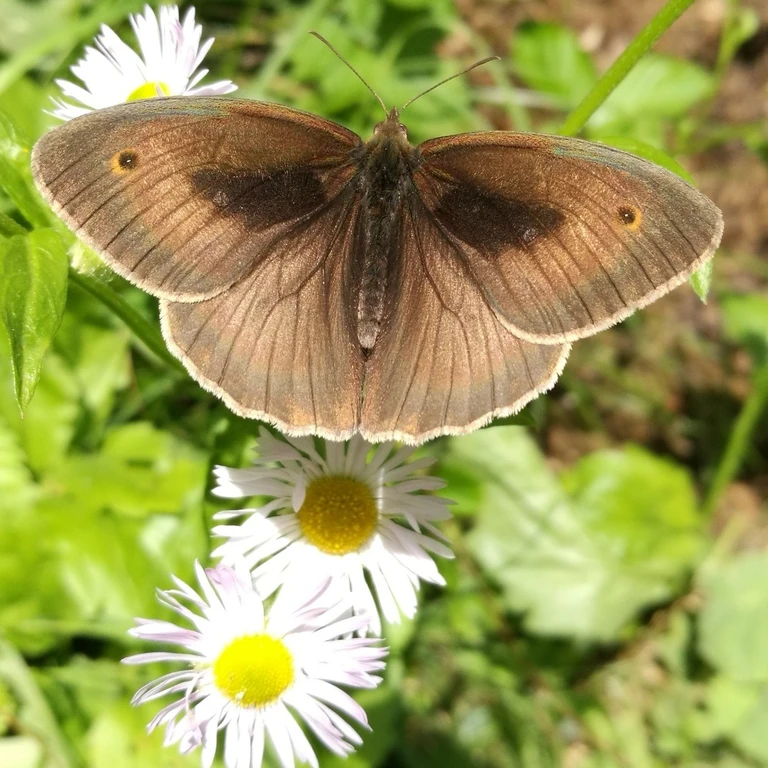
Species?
Maniola jurtina
